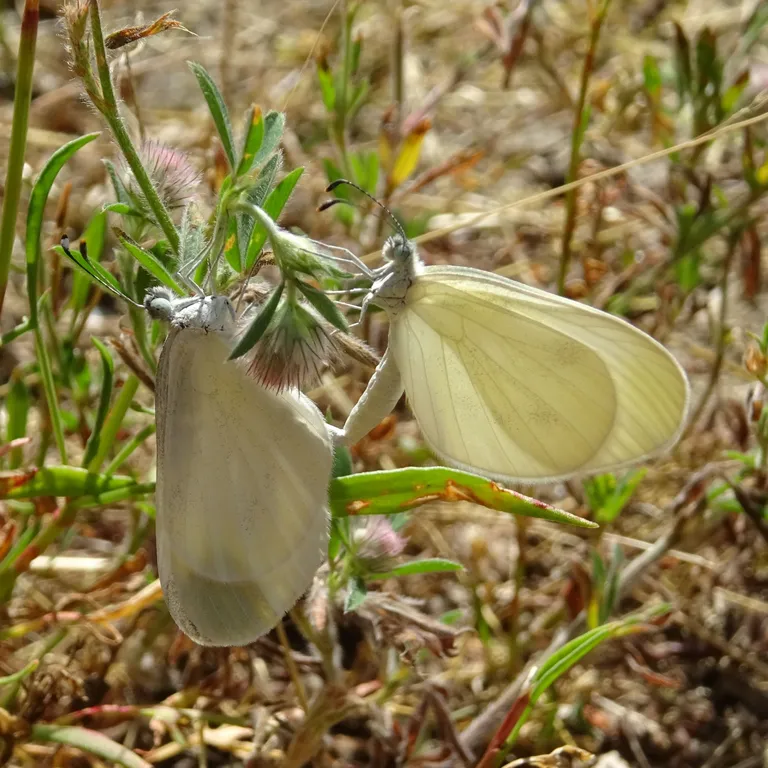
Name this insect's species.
Leptidea sinapis/juvernica
